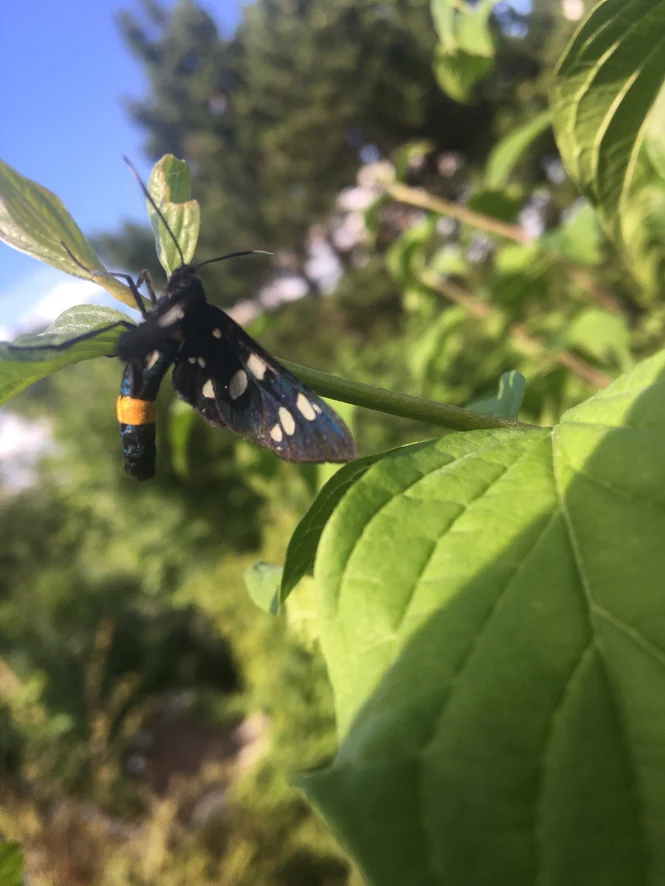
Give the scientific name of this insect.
Amata phegea
